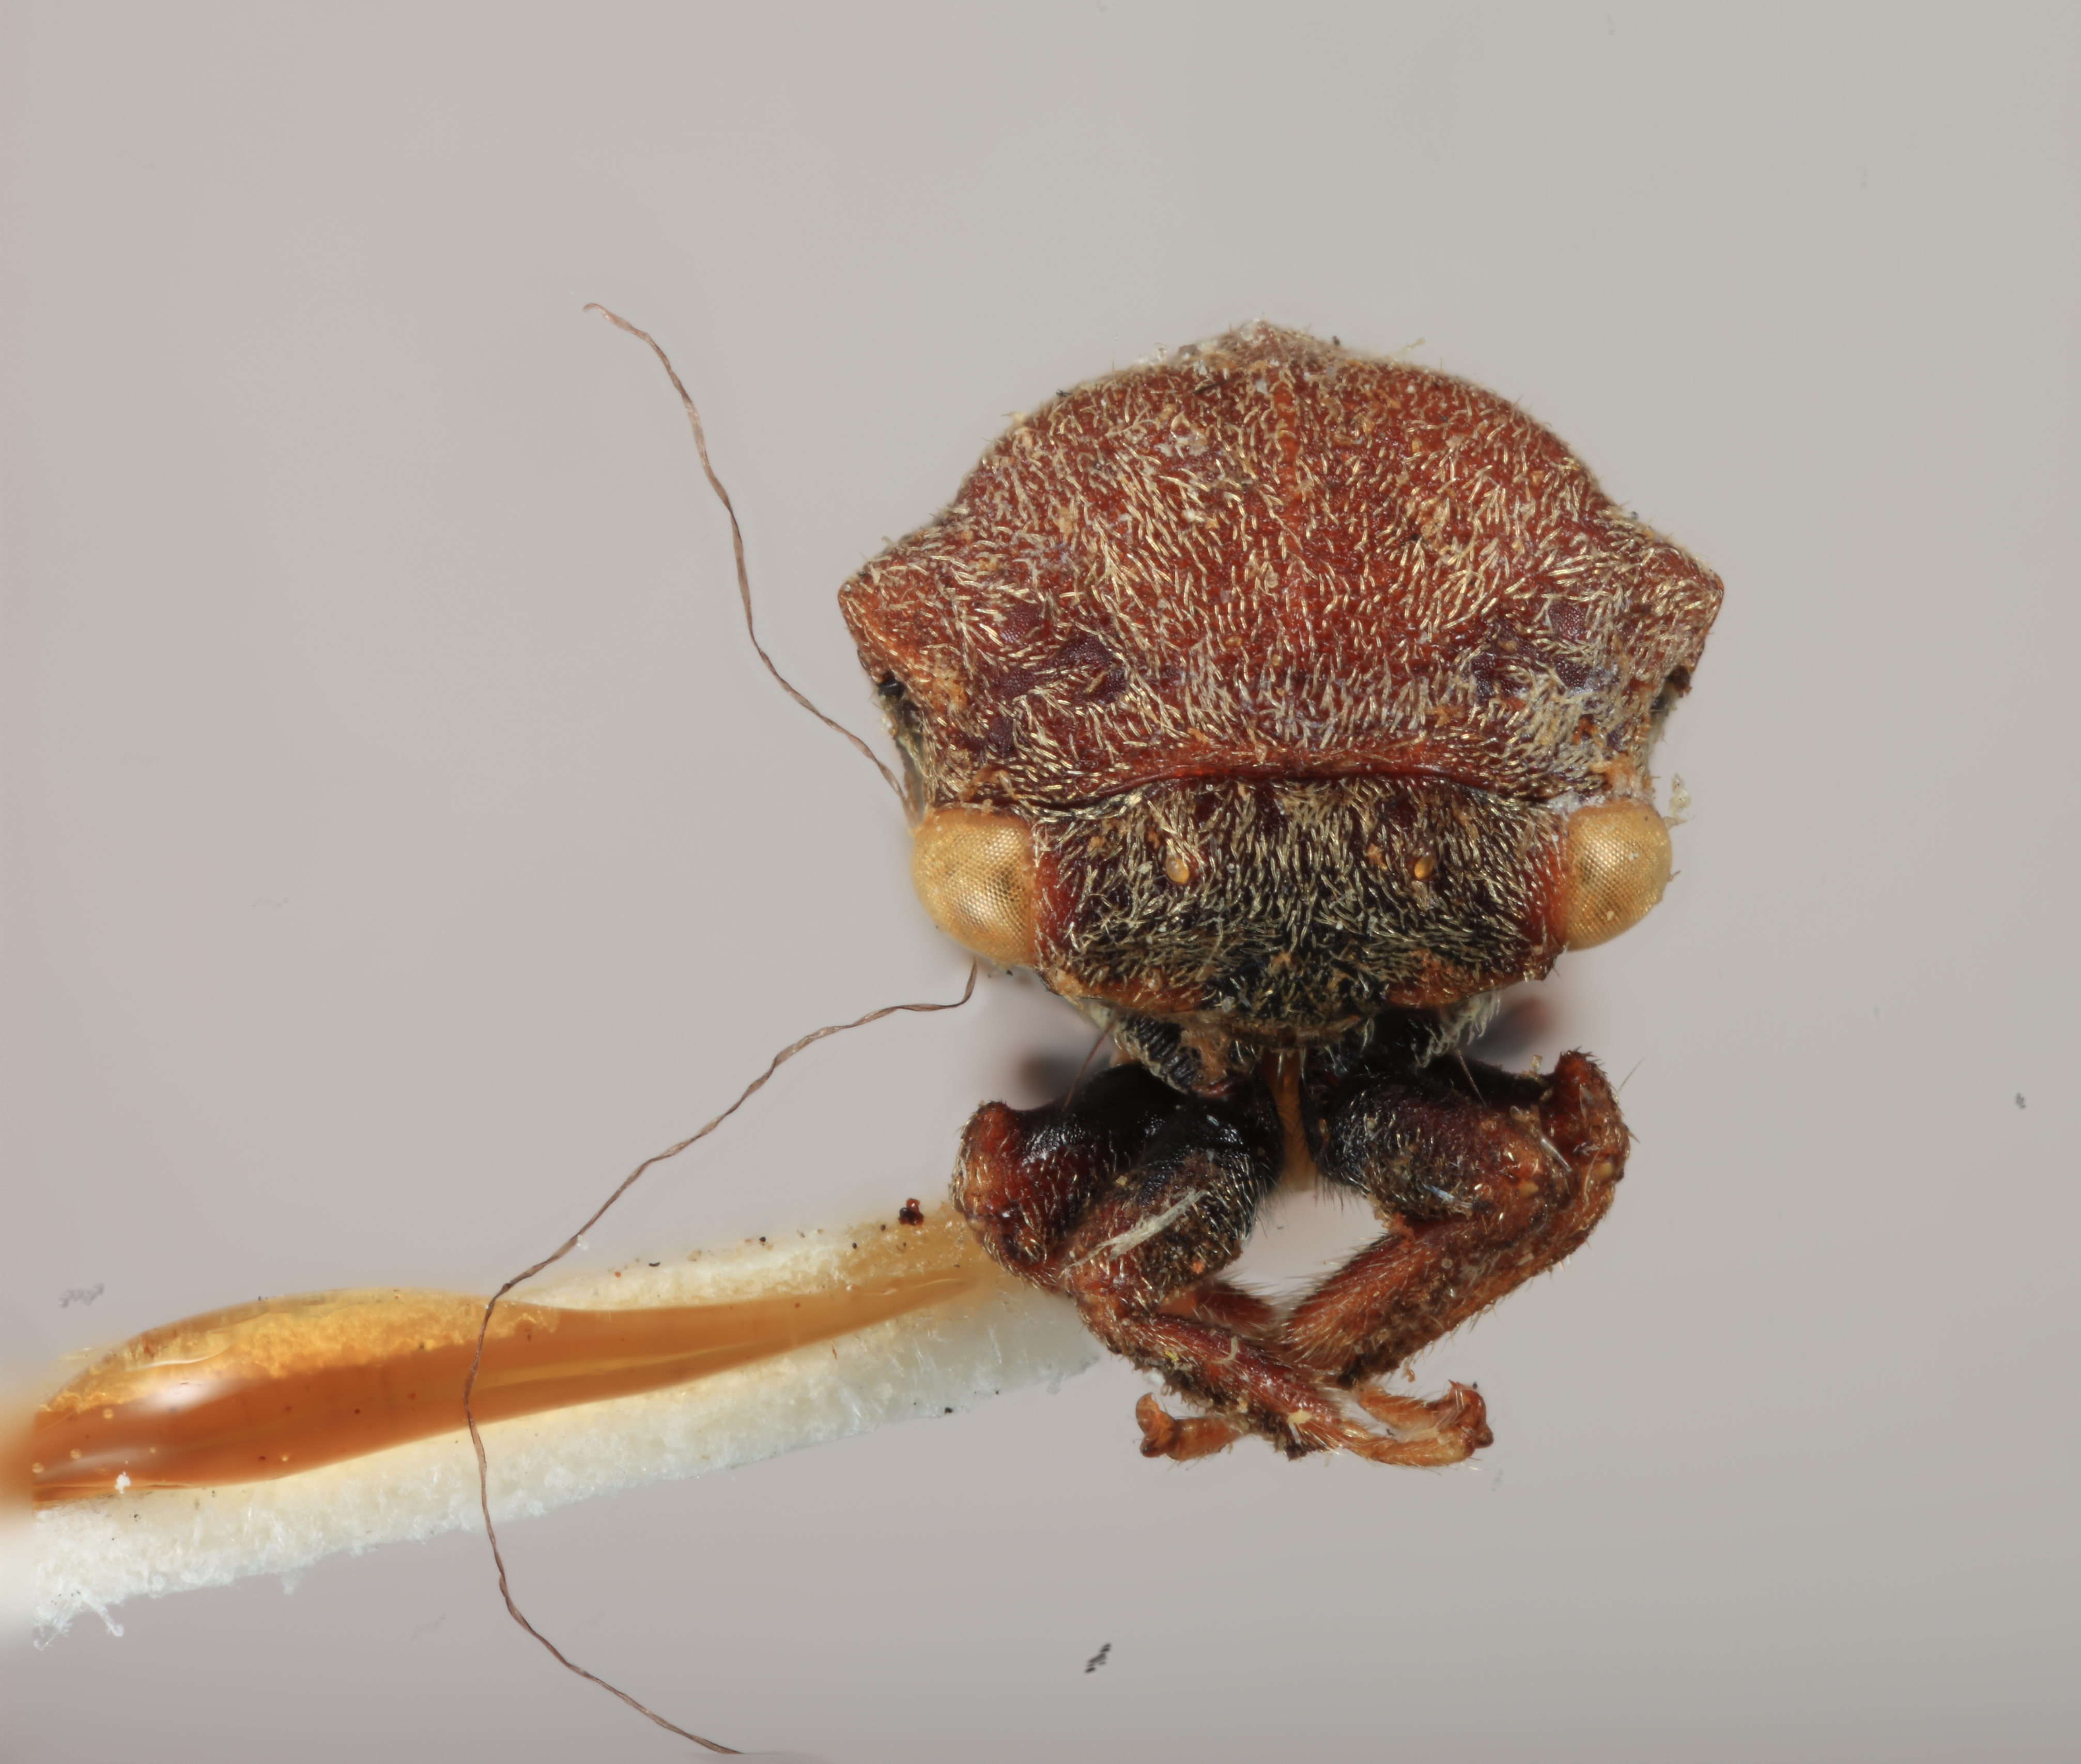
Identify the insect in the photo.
Gargara brunnea
